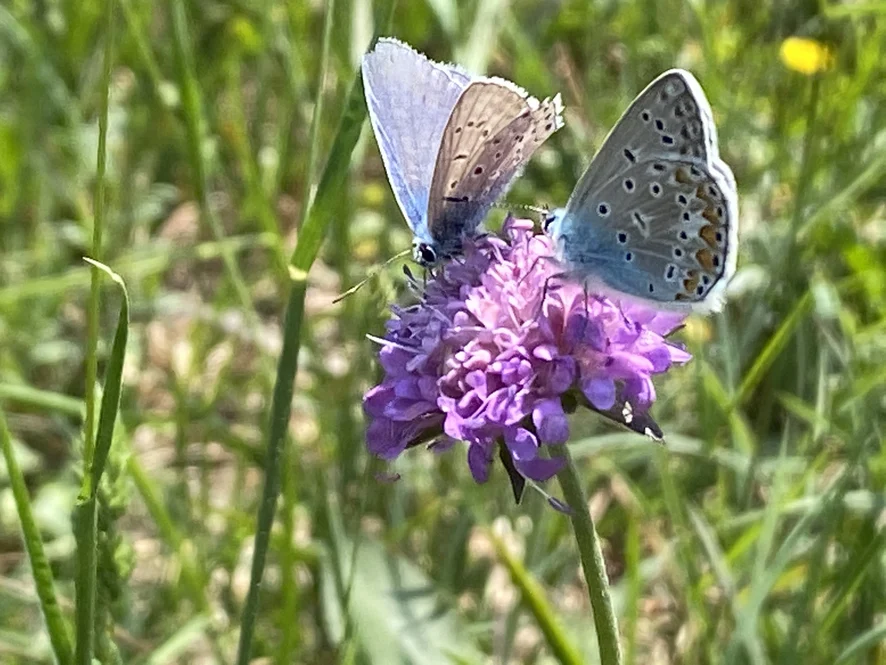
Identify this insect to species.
Polyommatus icarus
